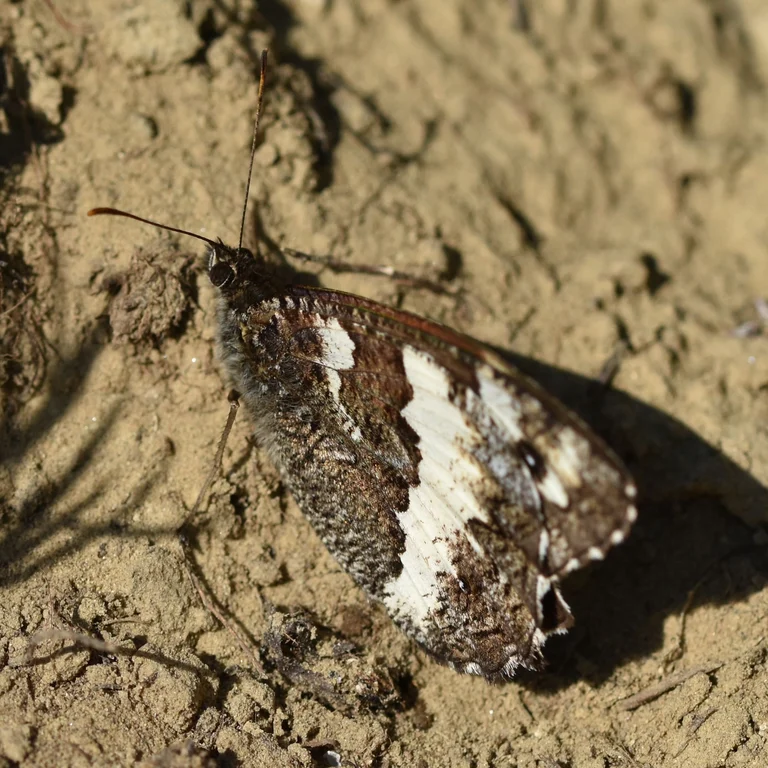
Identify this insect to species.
Brintesia circe
